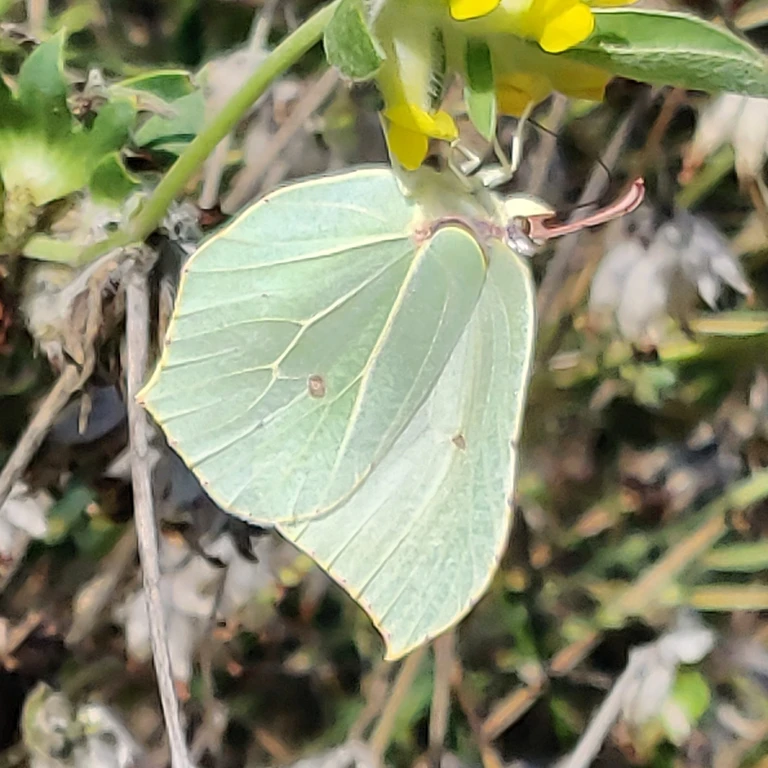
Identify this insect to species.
Gonepteryx rhamni
